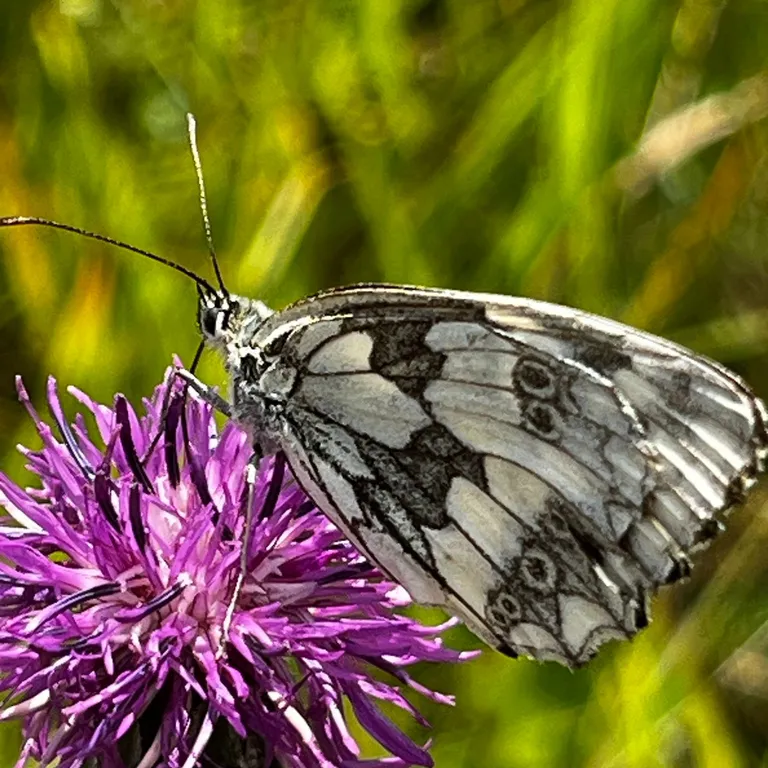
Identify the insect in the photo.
Melanargia galathea
